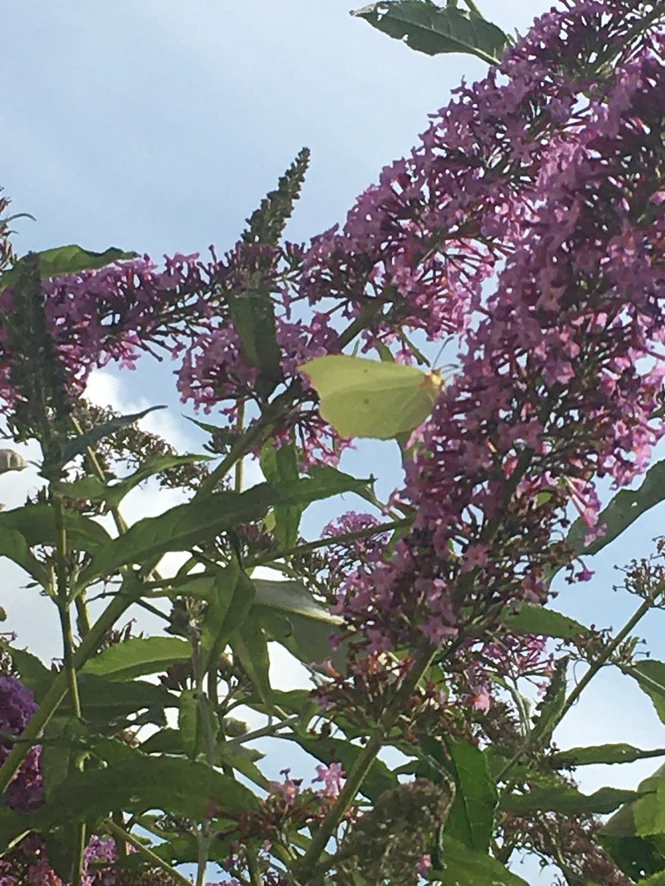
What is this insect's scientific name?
Gonepteryx rhamni
